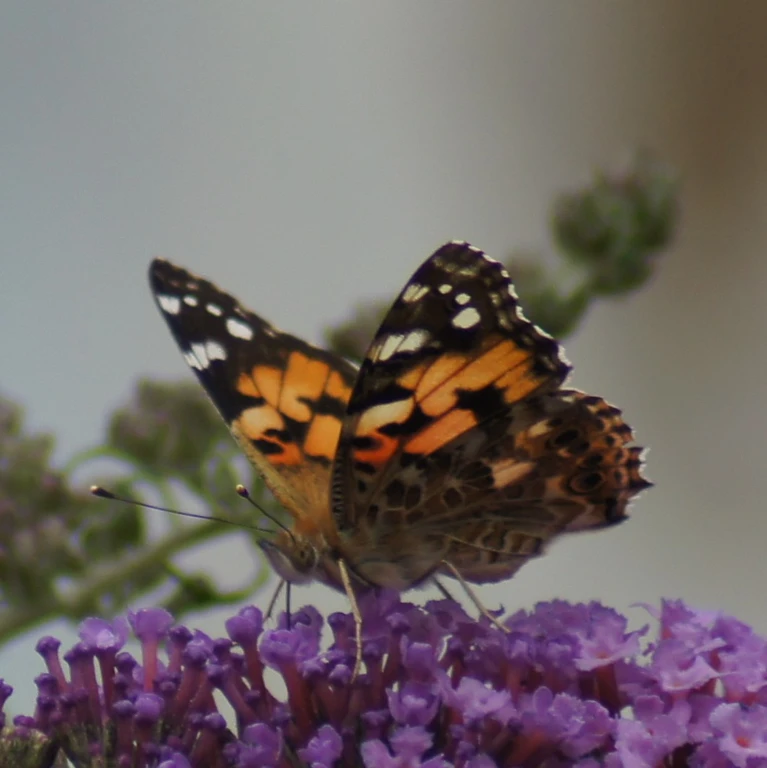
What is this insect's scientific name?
Vanessa cardui
